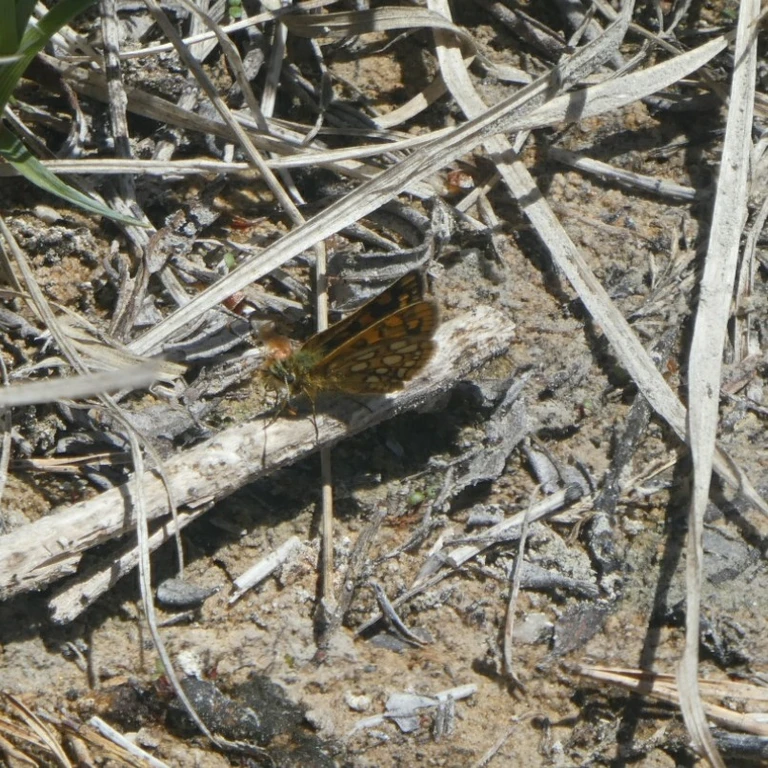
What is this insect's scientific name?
Carterocephalus palaemon
